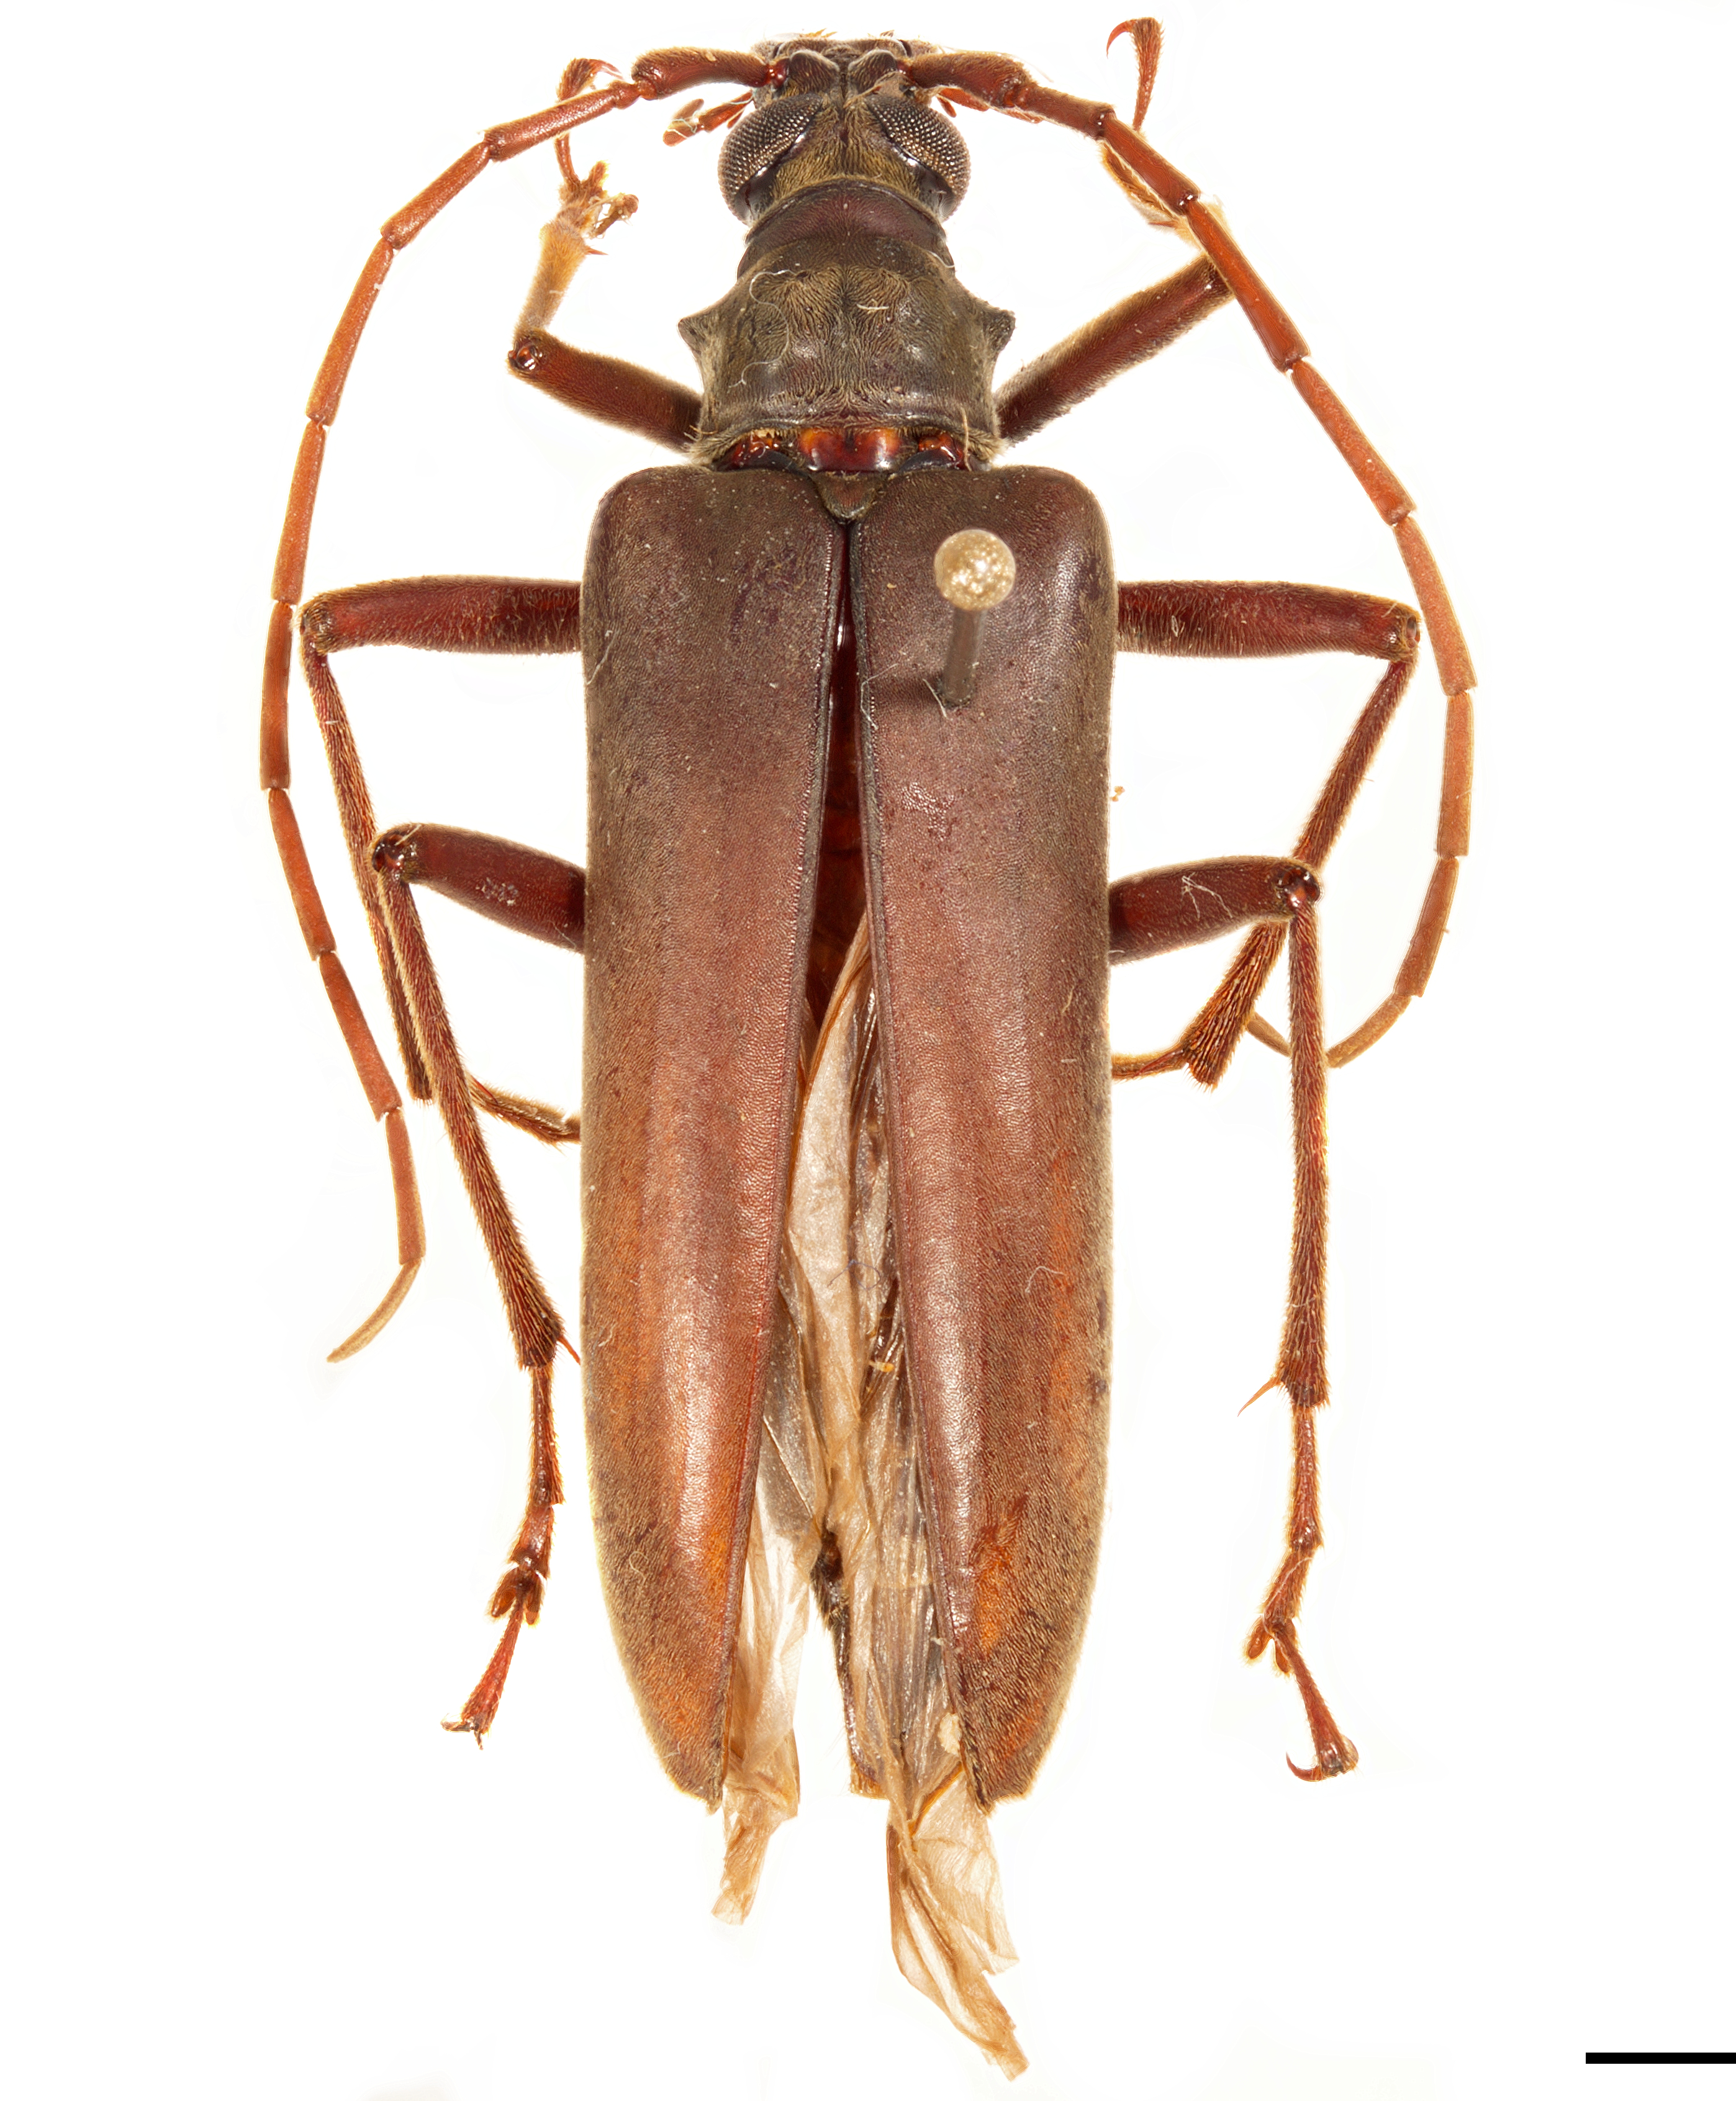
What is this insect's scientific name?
Logisticus obtusipennis
